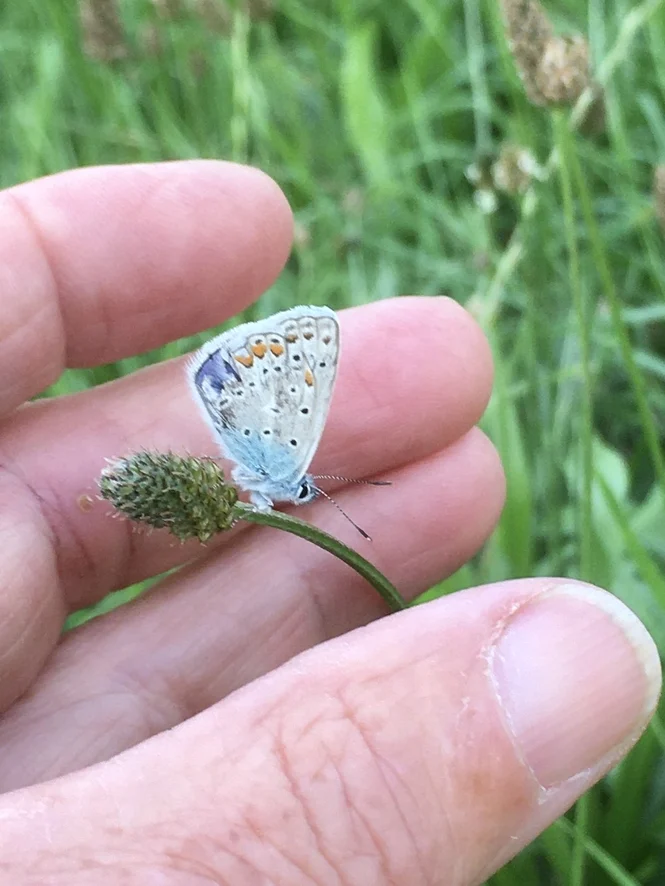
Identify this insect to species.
Polyommatus icarus
